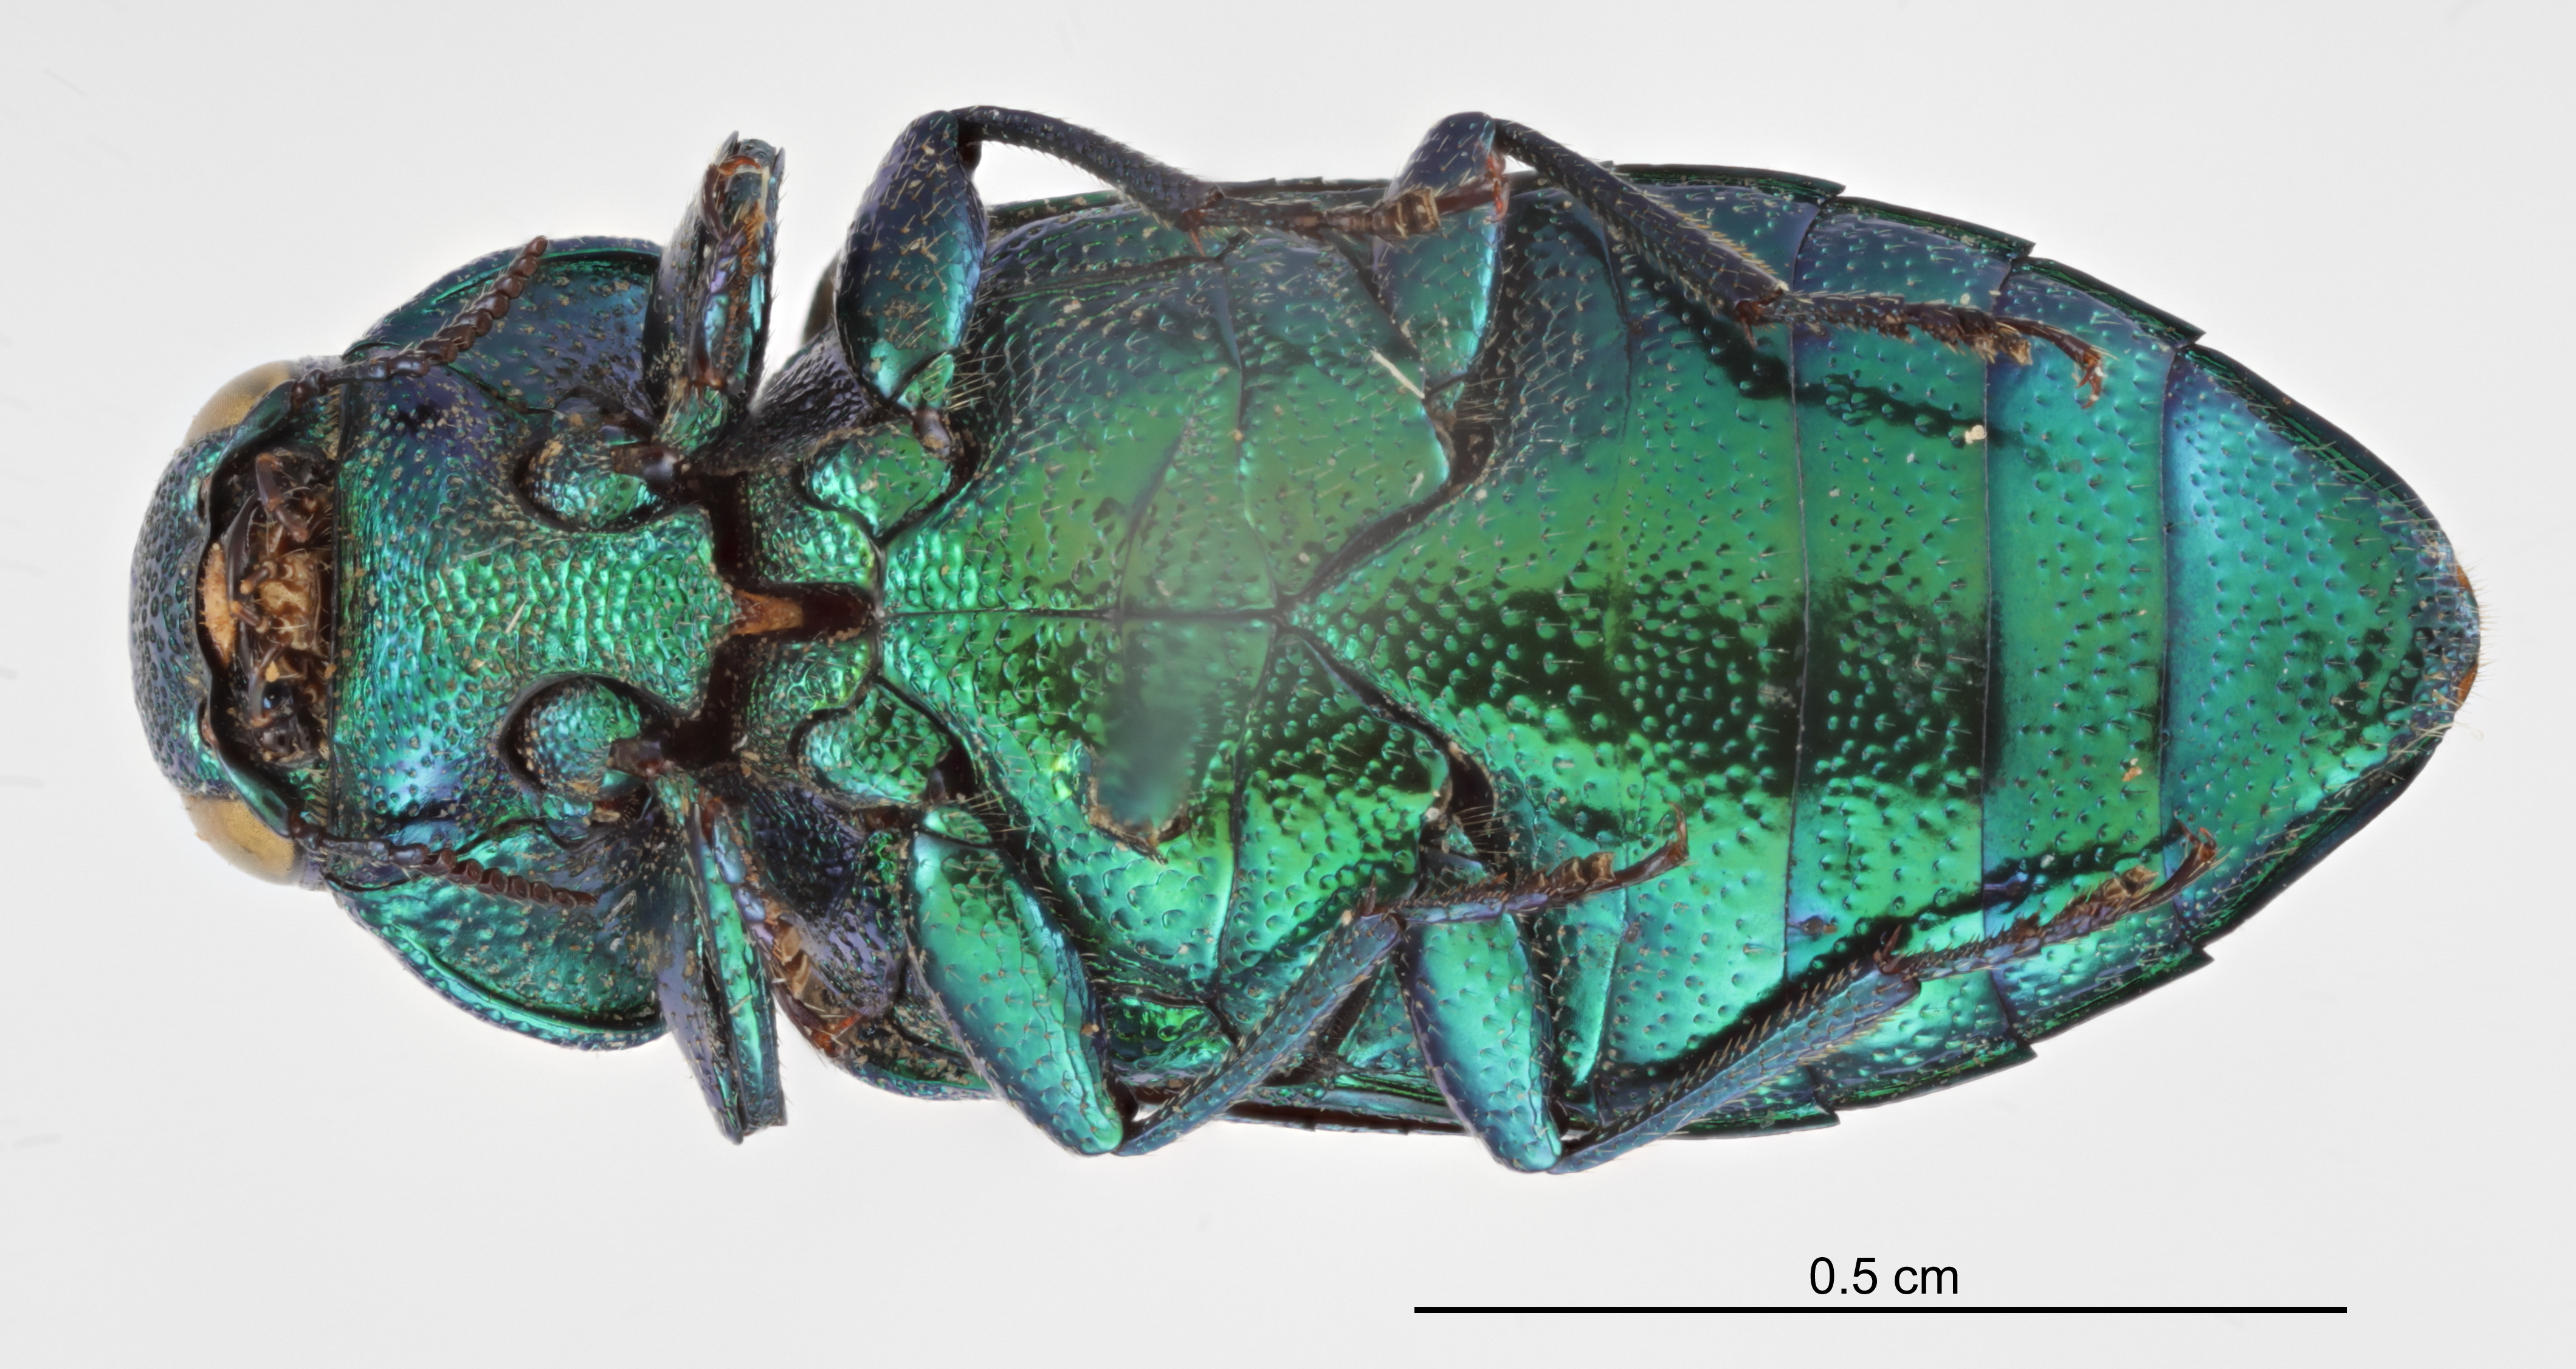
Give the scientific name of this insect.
Sphaerobothris ulkei
